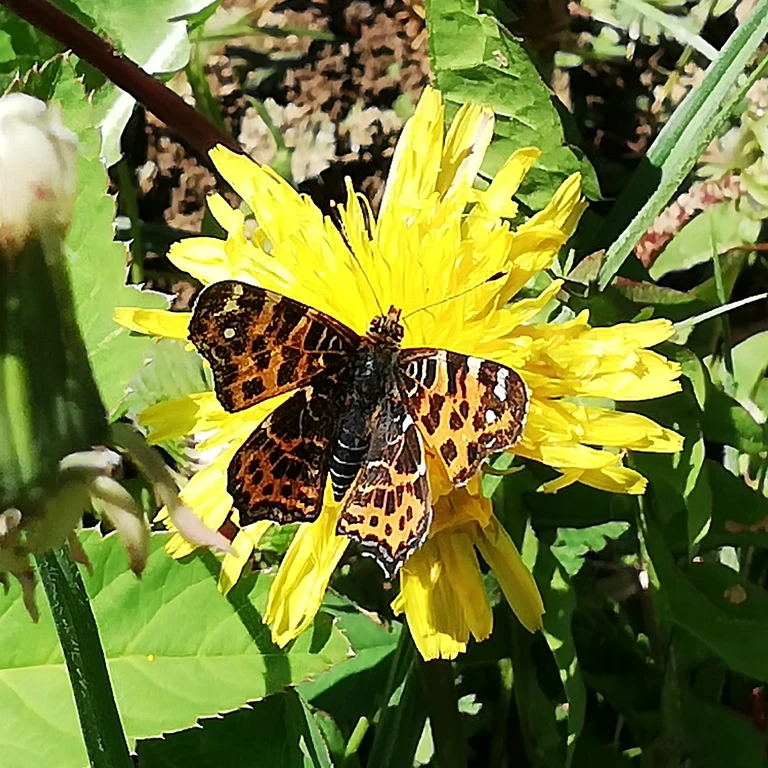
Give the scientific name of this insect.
Araschnia levana
